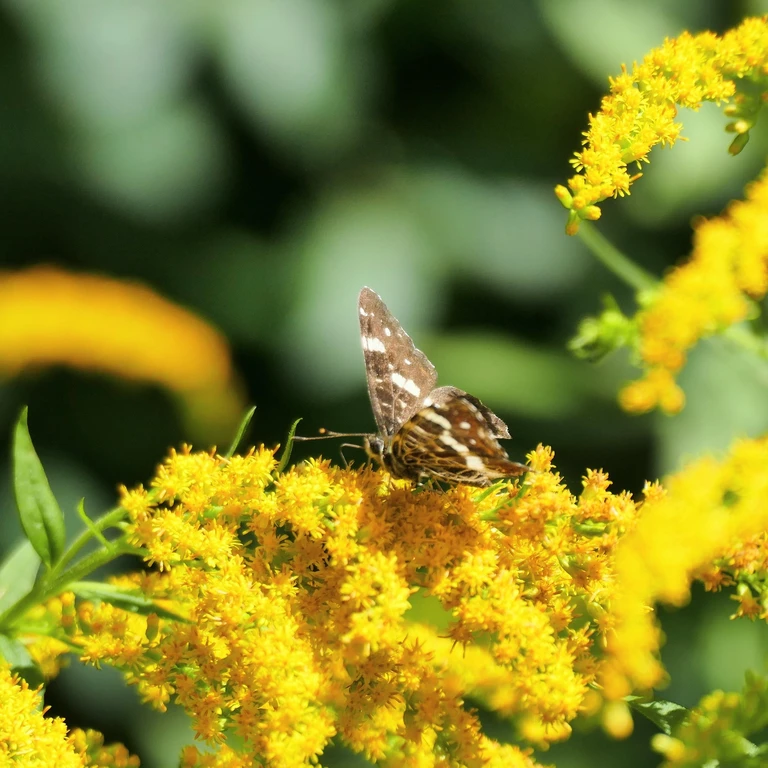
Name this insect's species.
Araschnia levana
